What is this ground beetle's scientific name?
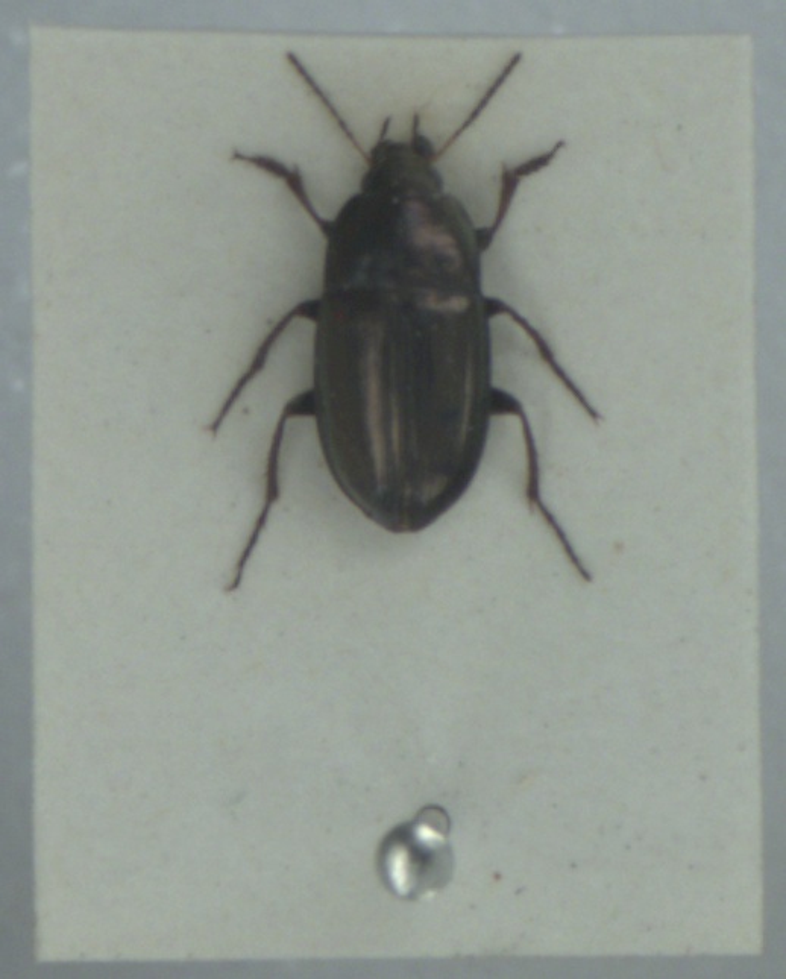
Amara aenea
